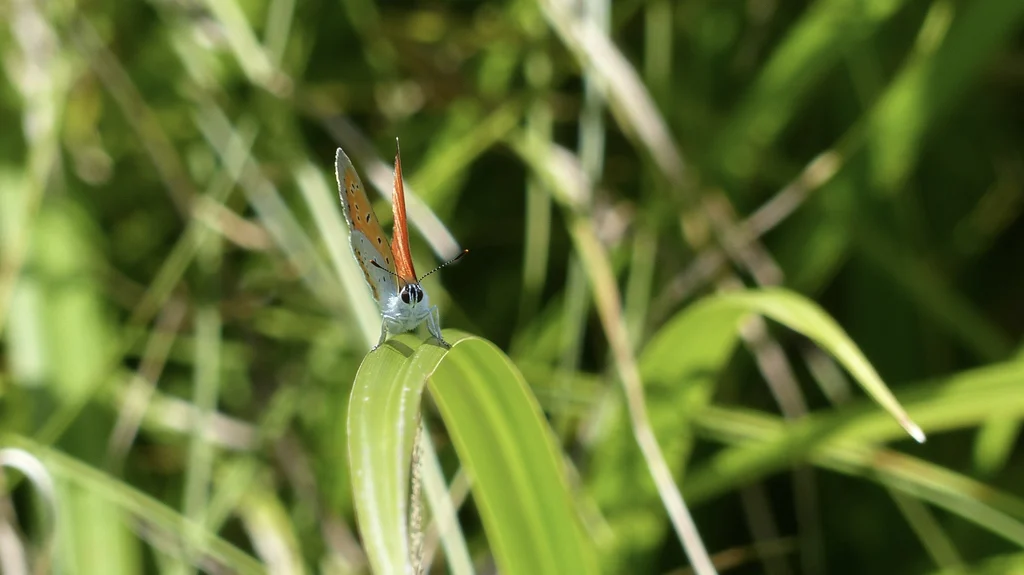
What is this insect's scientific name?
Lycaena dispar
